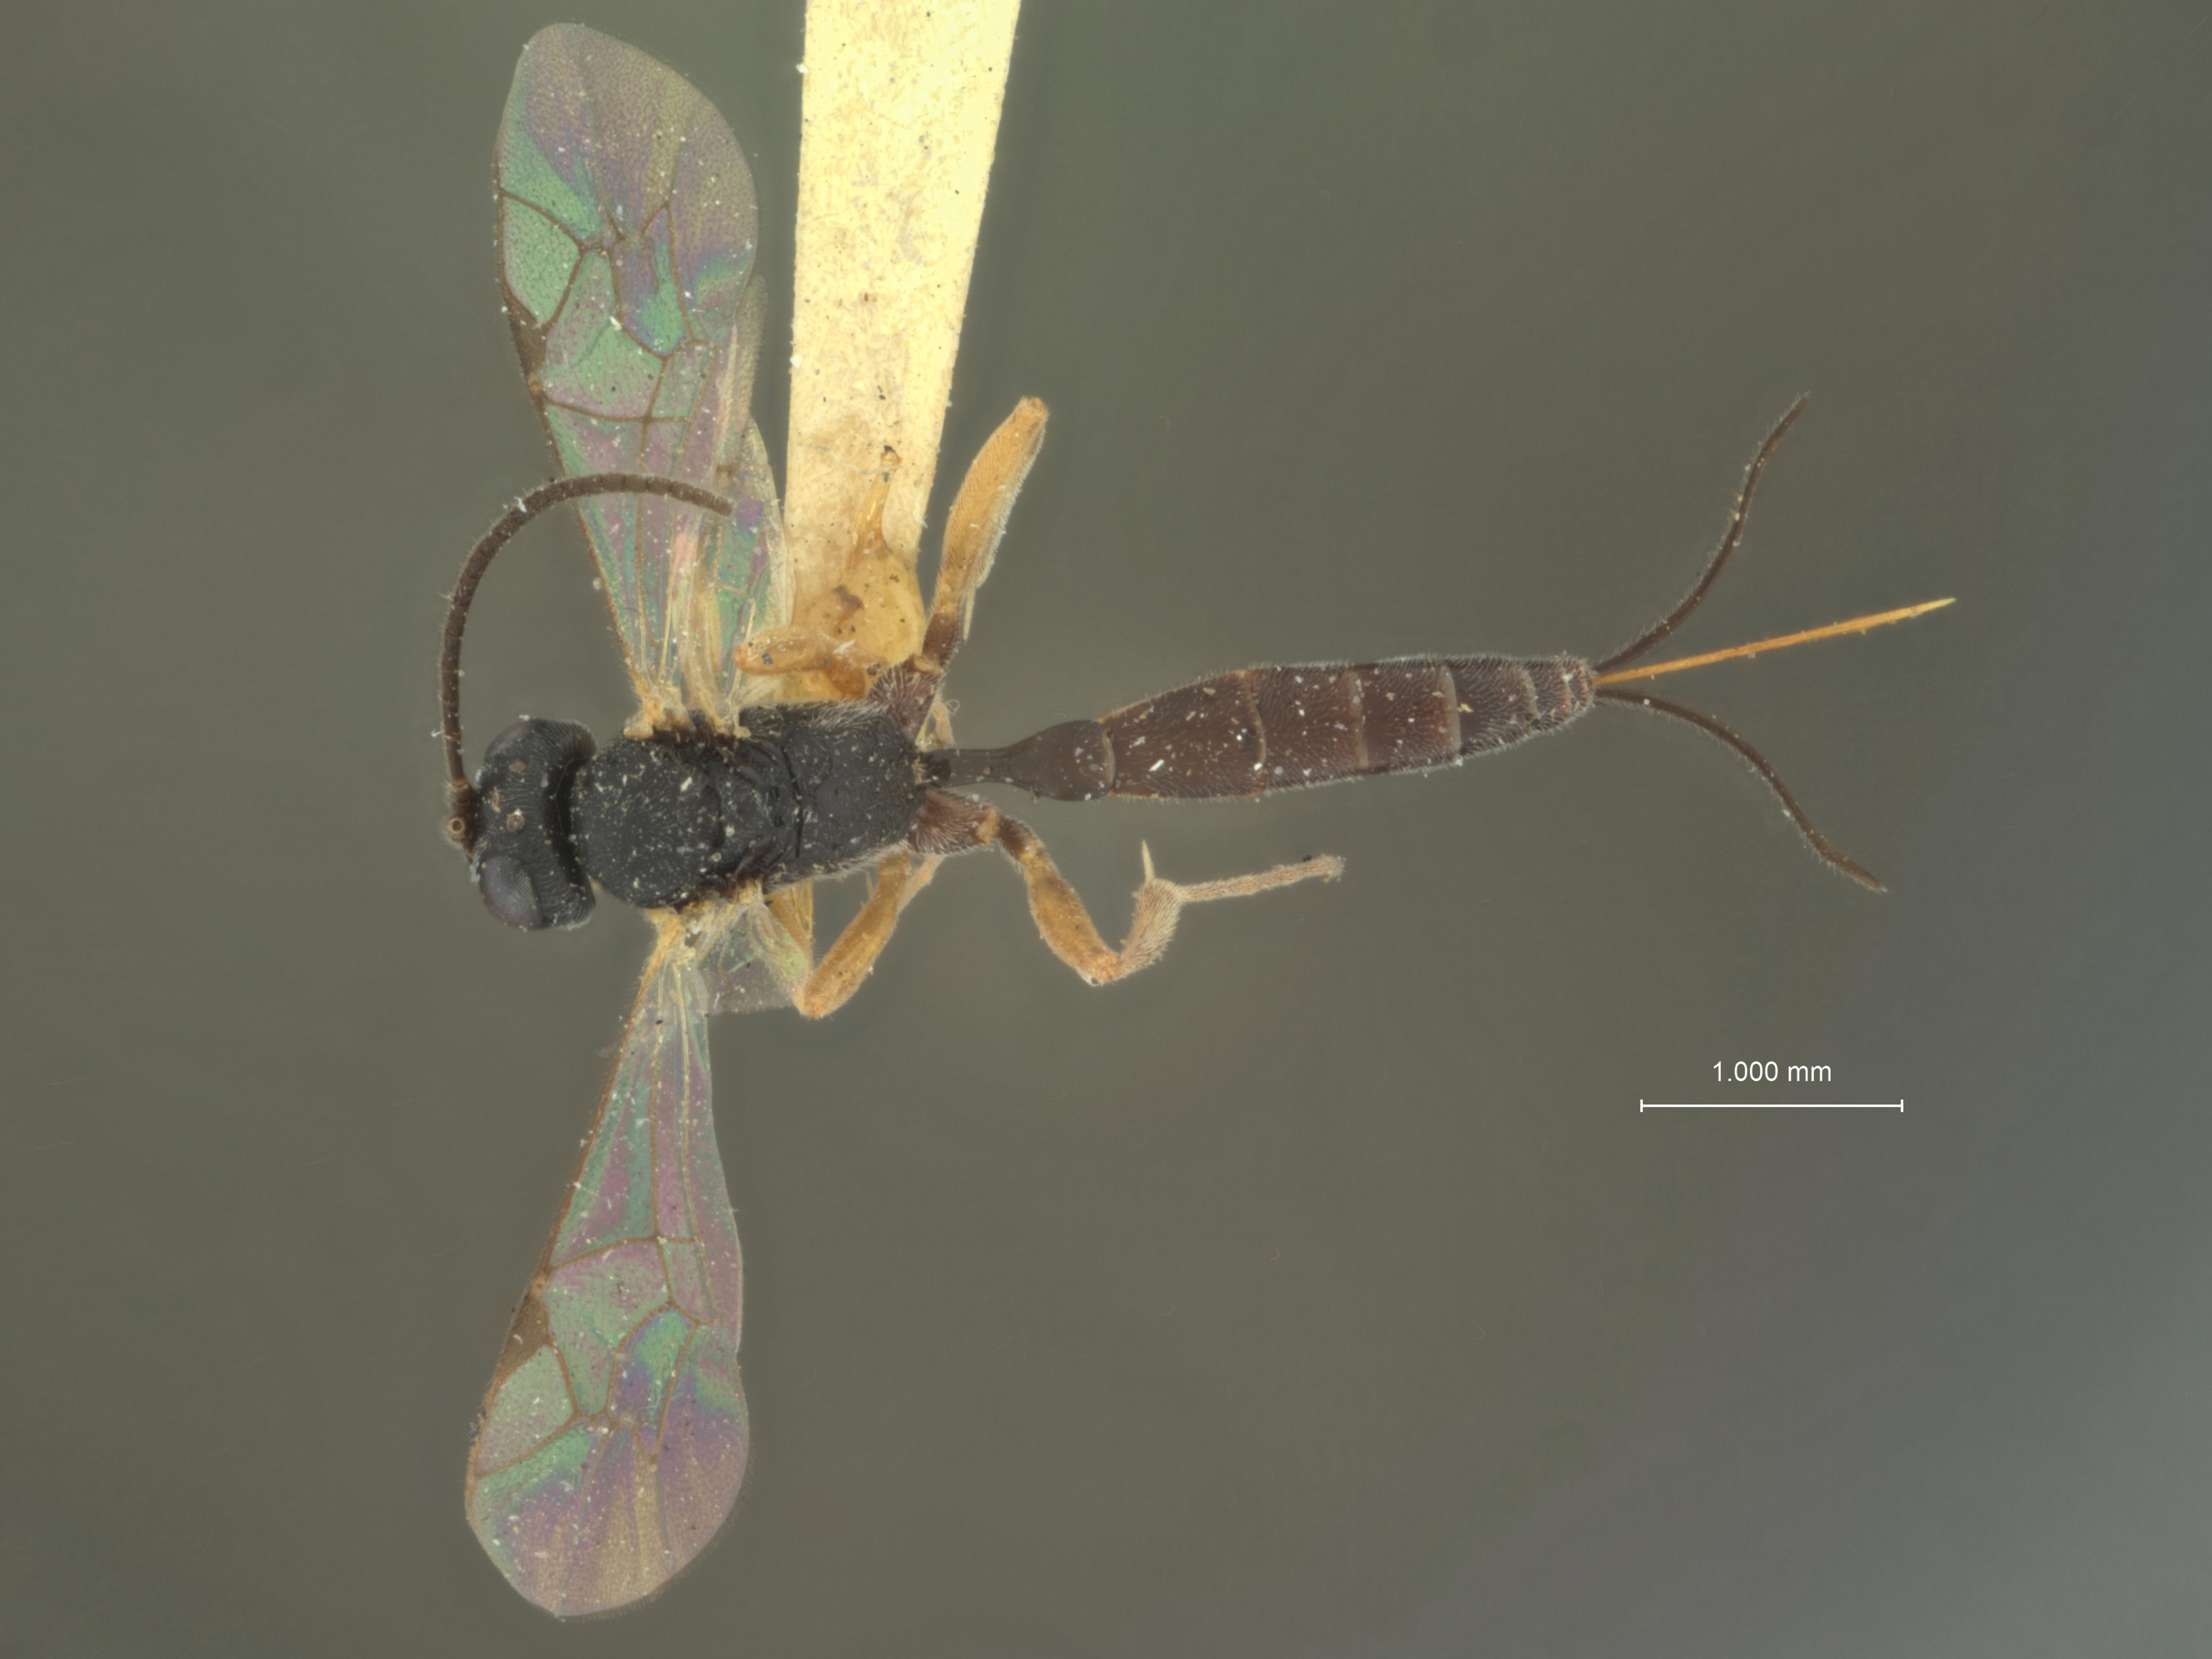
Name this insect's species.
Limneria nigricincta
